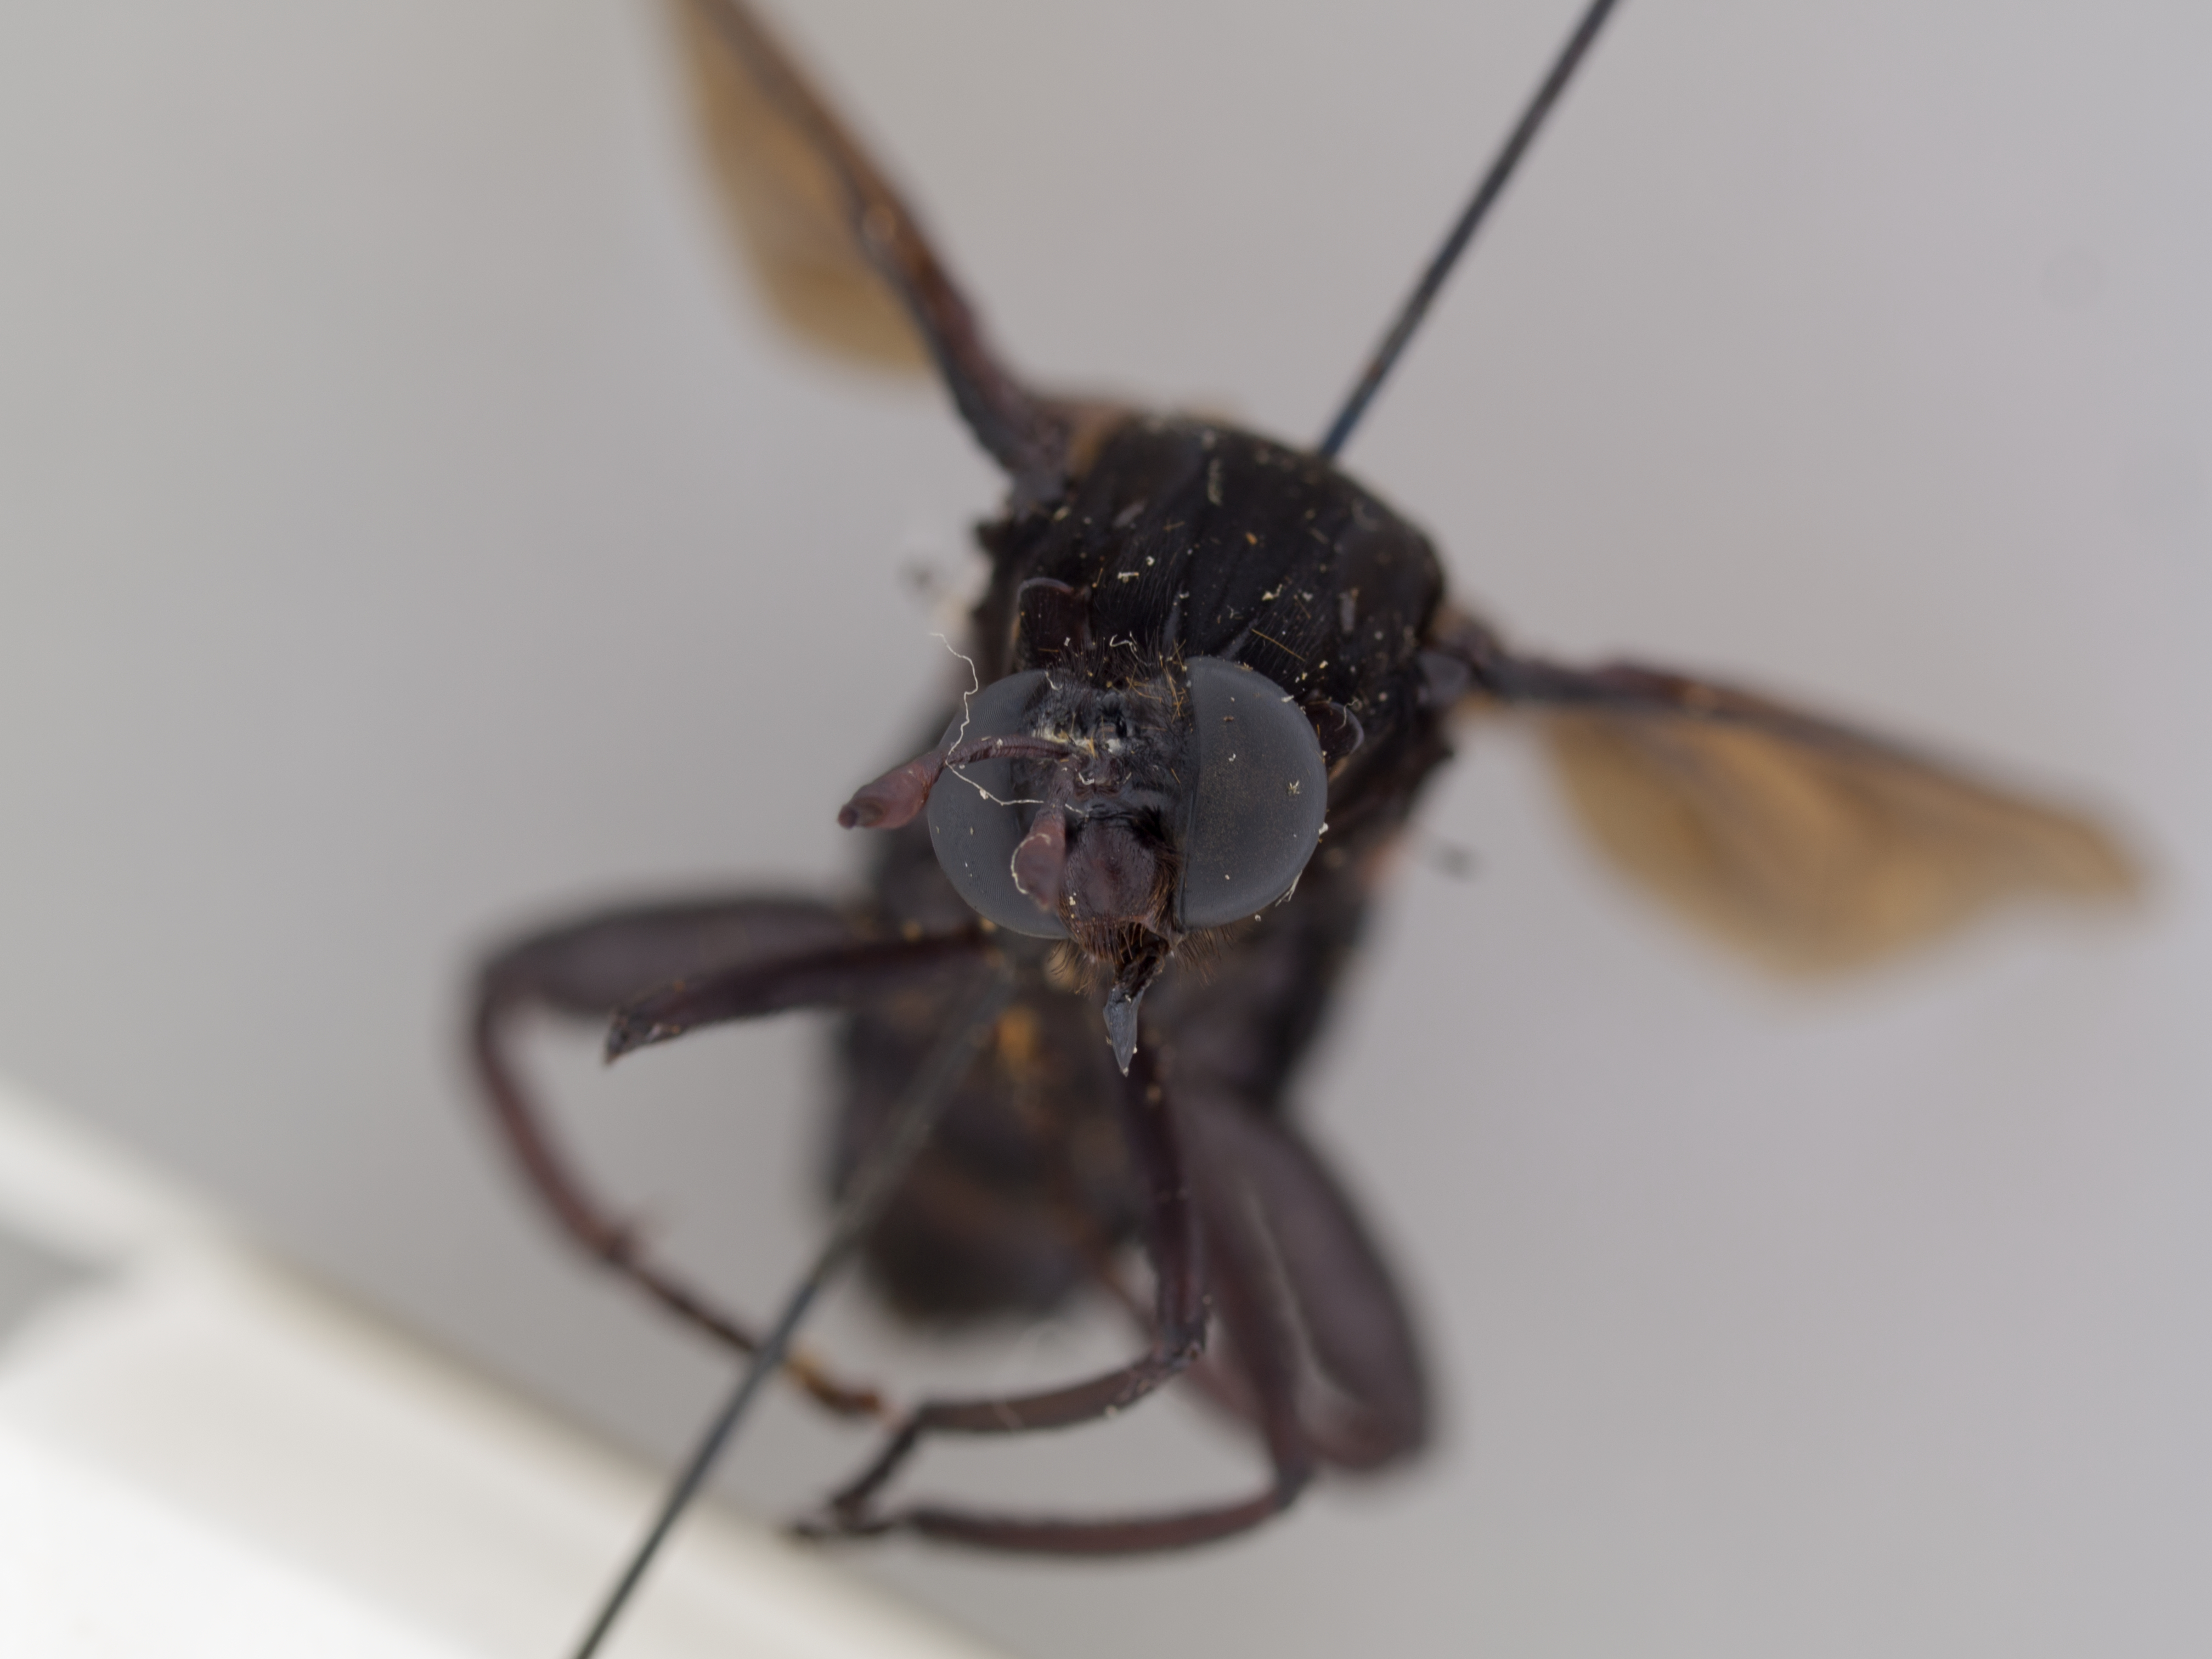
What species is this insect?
Mydas clavatus
